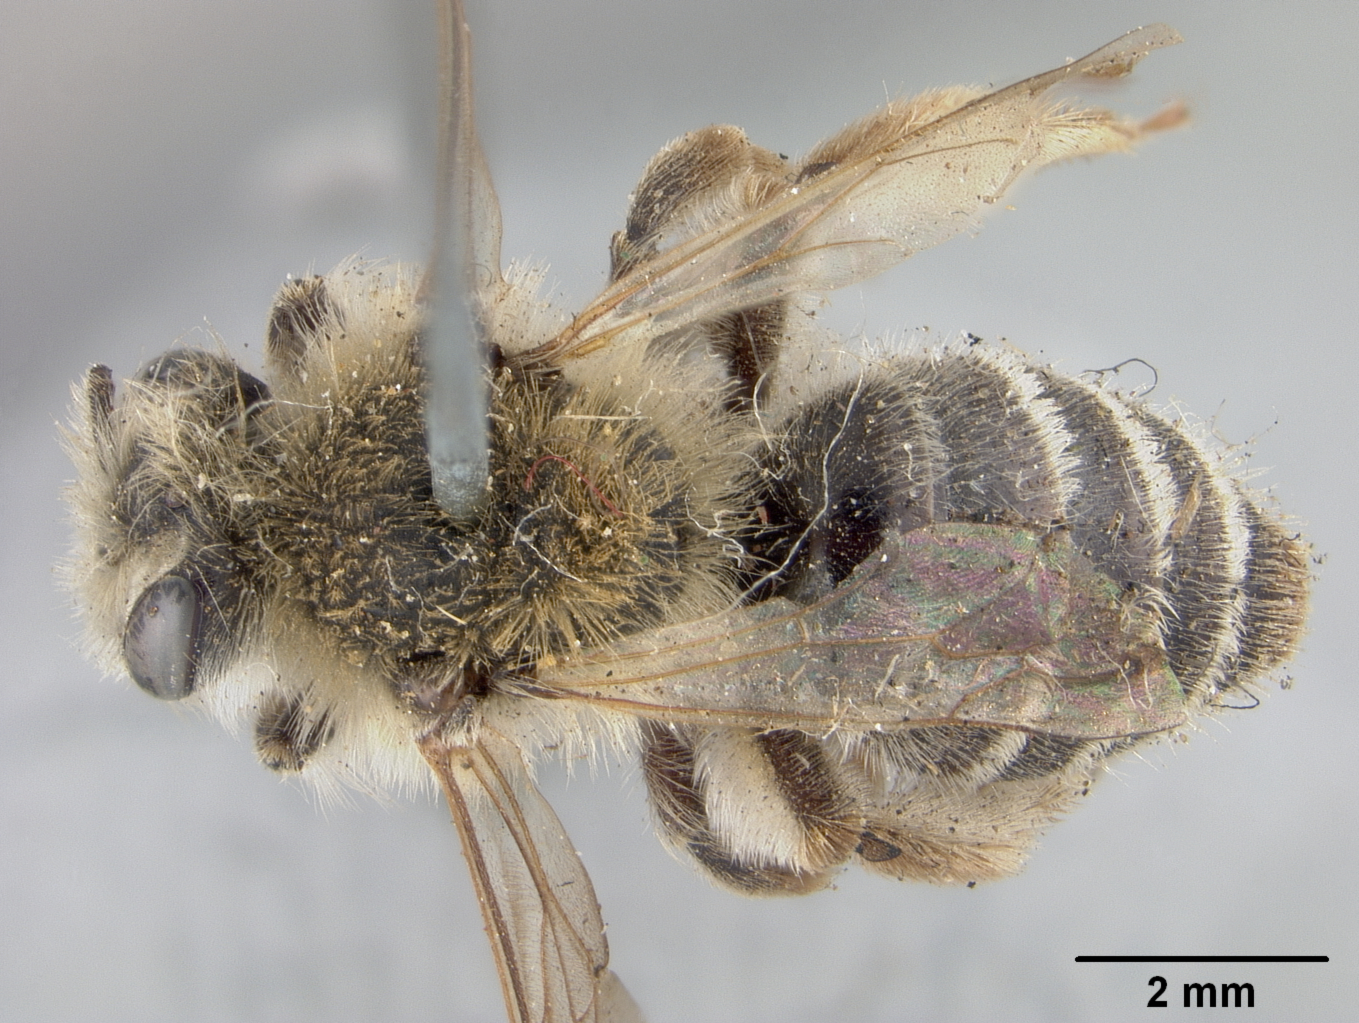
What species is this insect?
Andrena sapellonis
